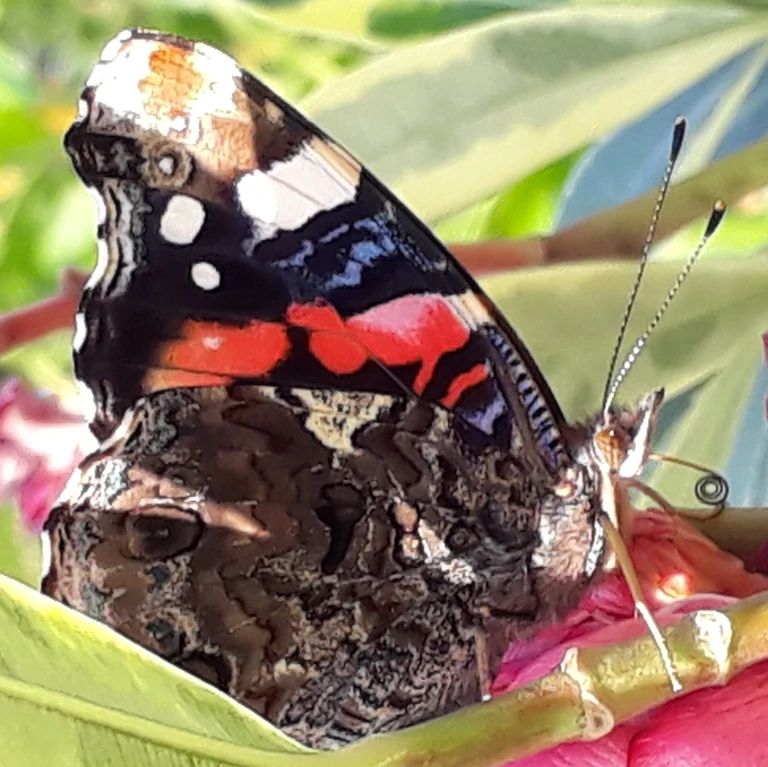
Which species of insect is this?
Vanessa atalanta
